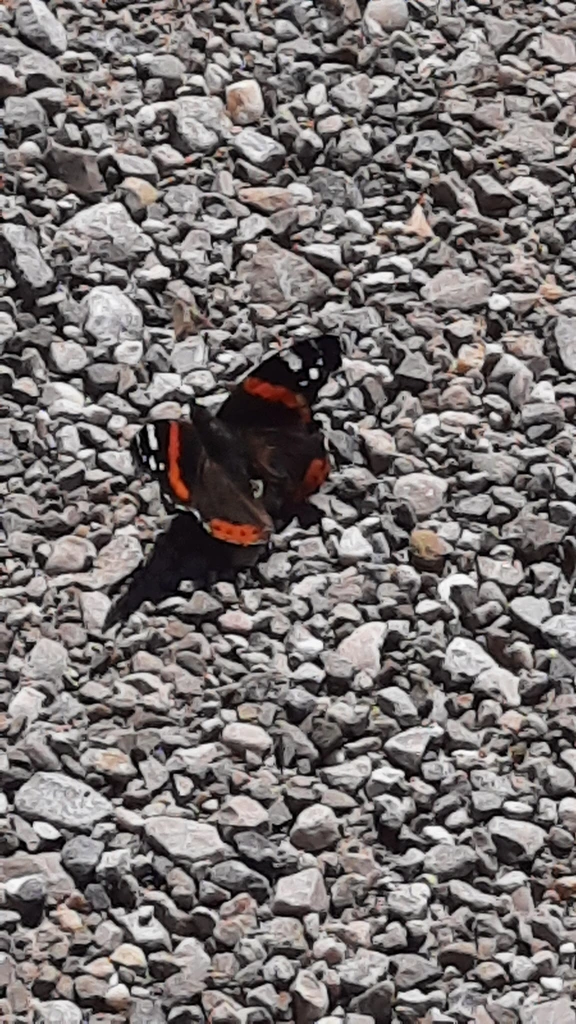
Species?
Vanessa atalanta
